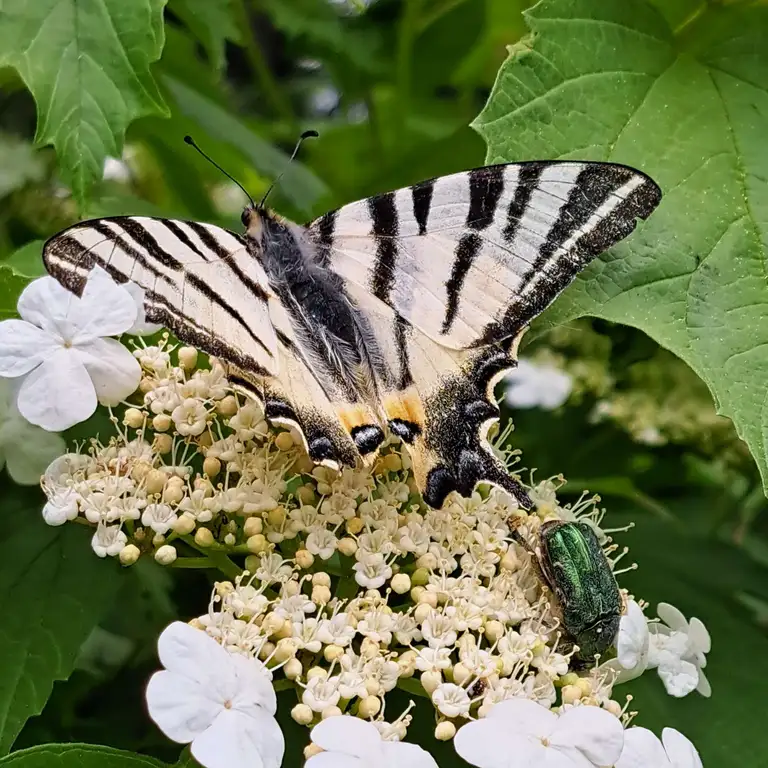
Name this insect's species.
Iphiclides podalirius
